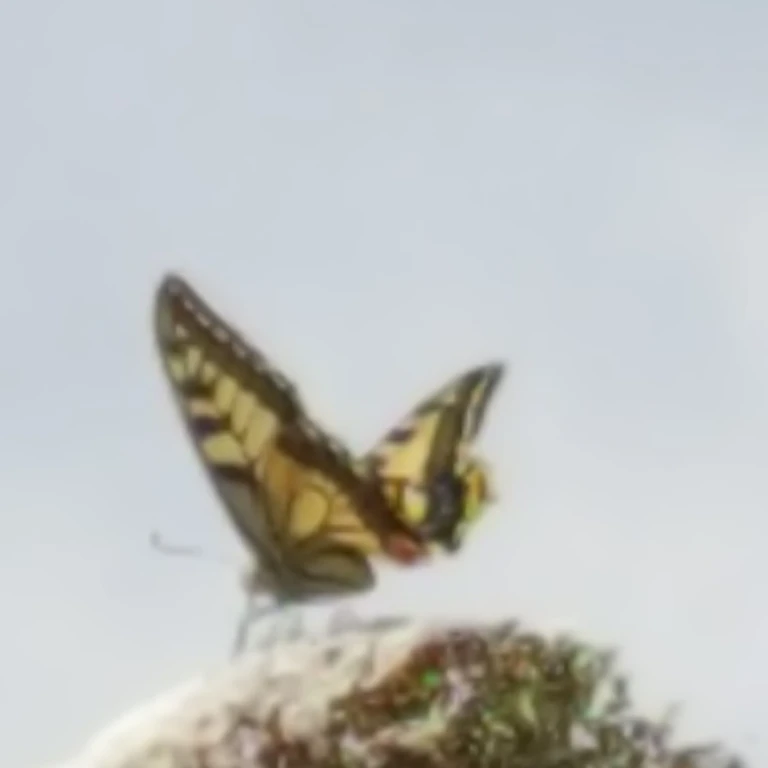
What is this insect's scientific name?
Papilio machaon
